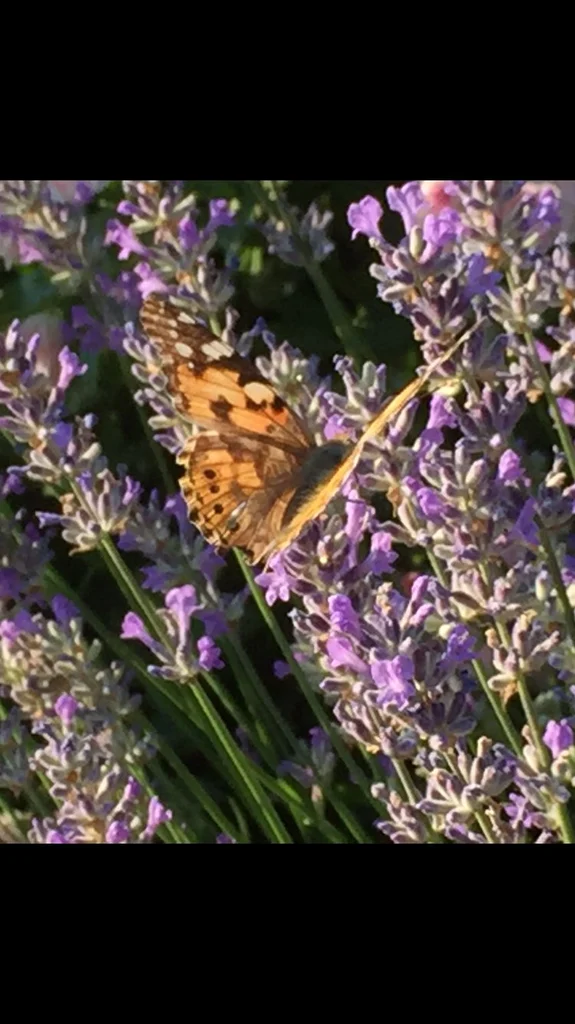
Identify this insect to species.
Vanessa cardui
